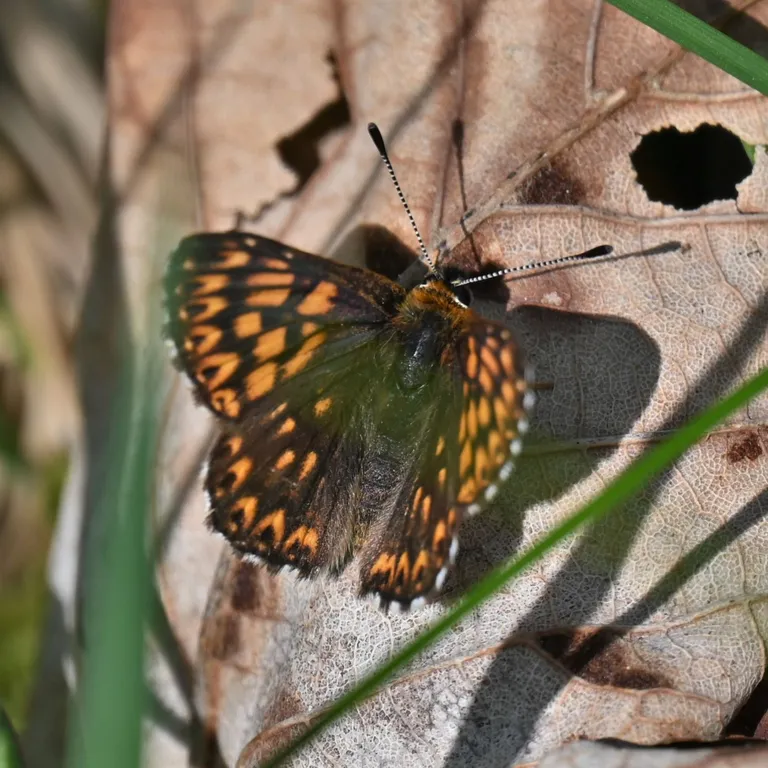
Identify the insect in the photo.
Hamearis lucina
